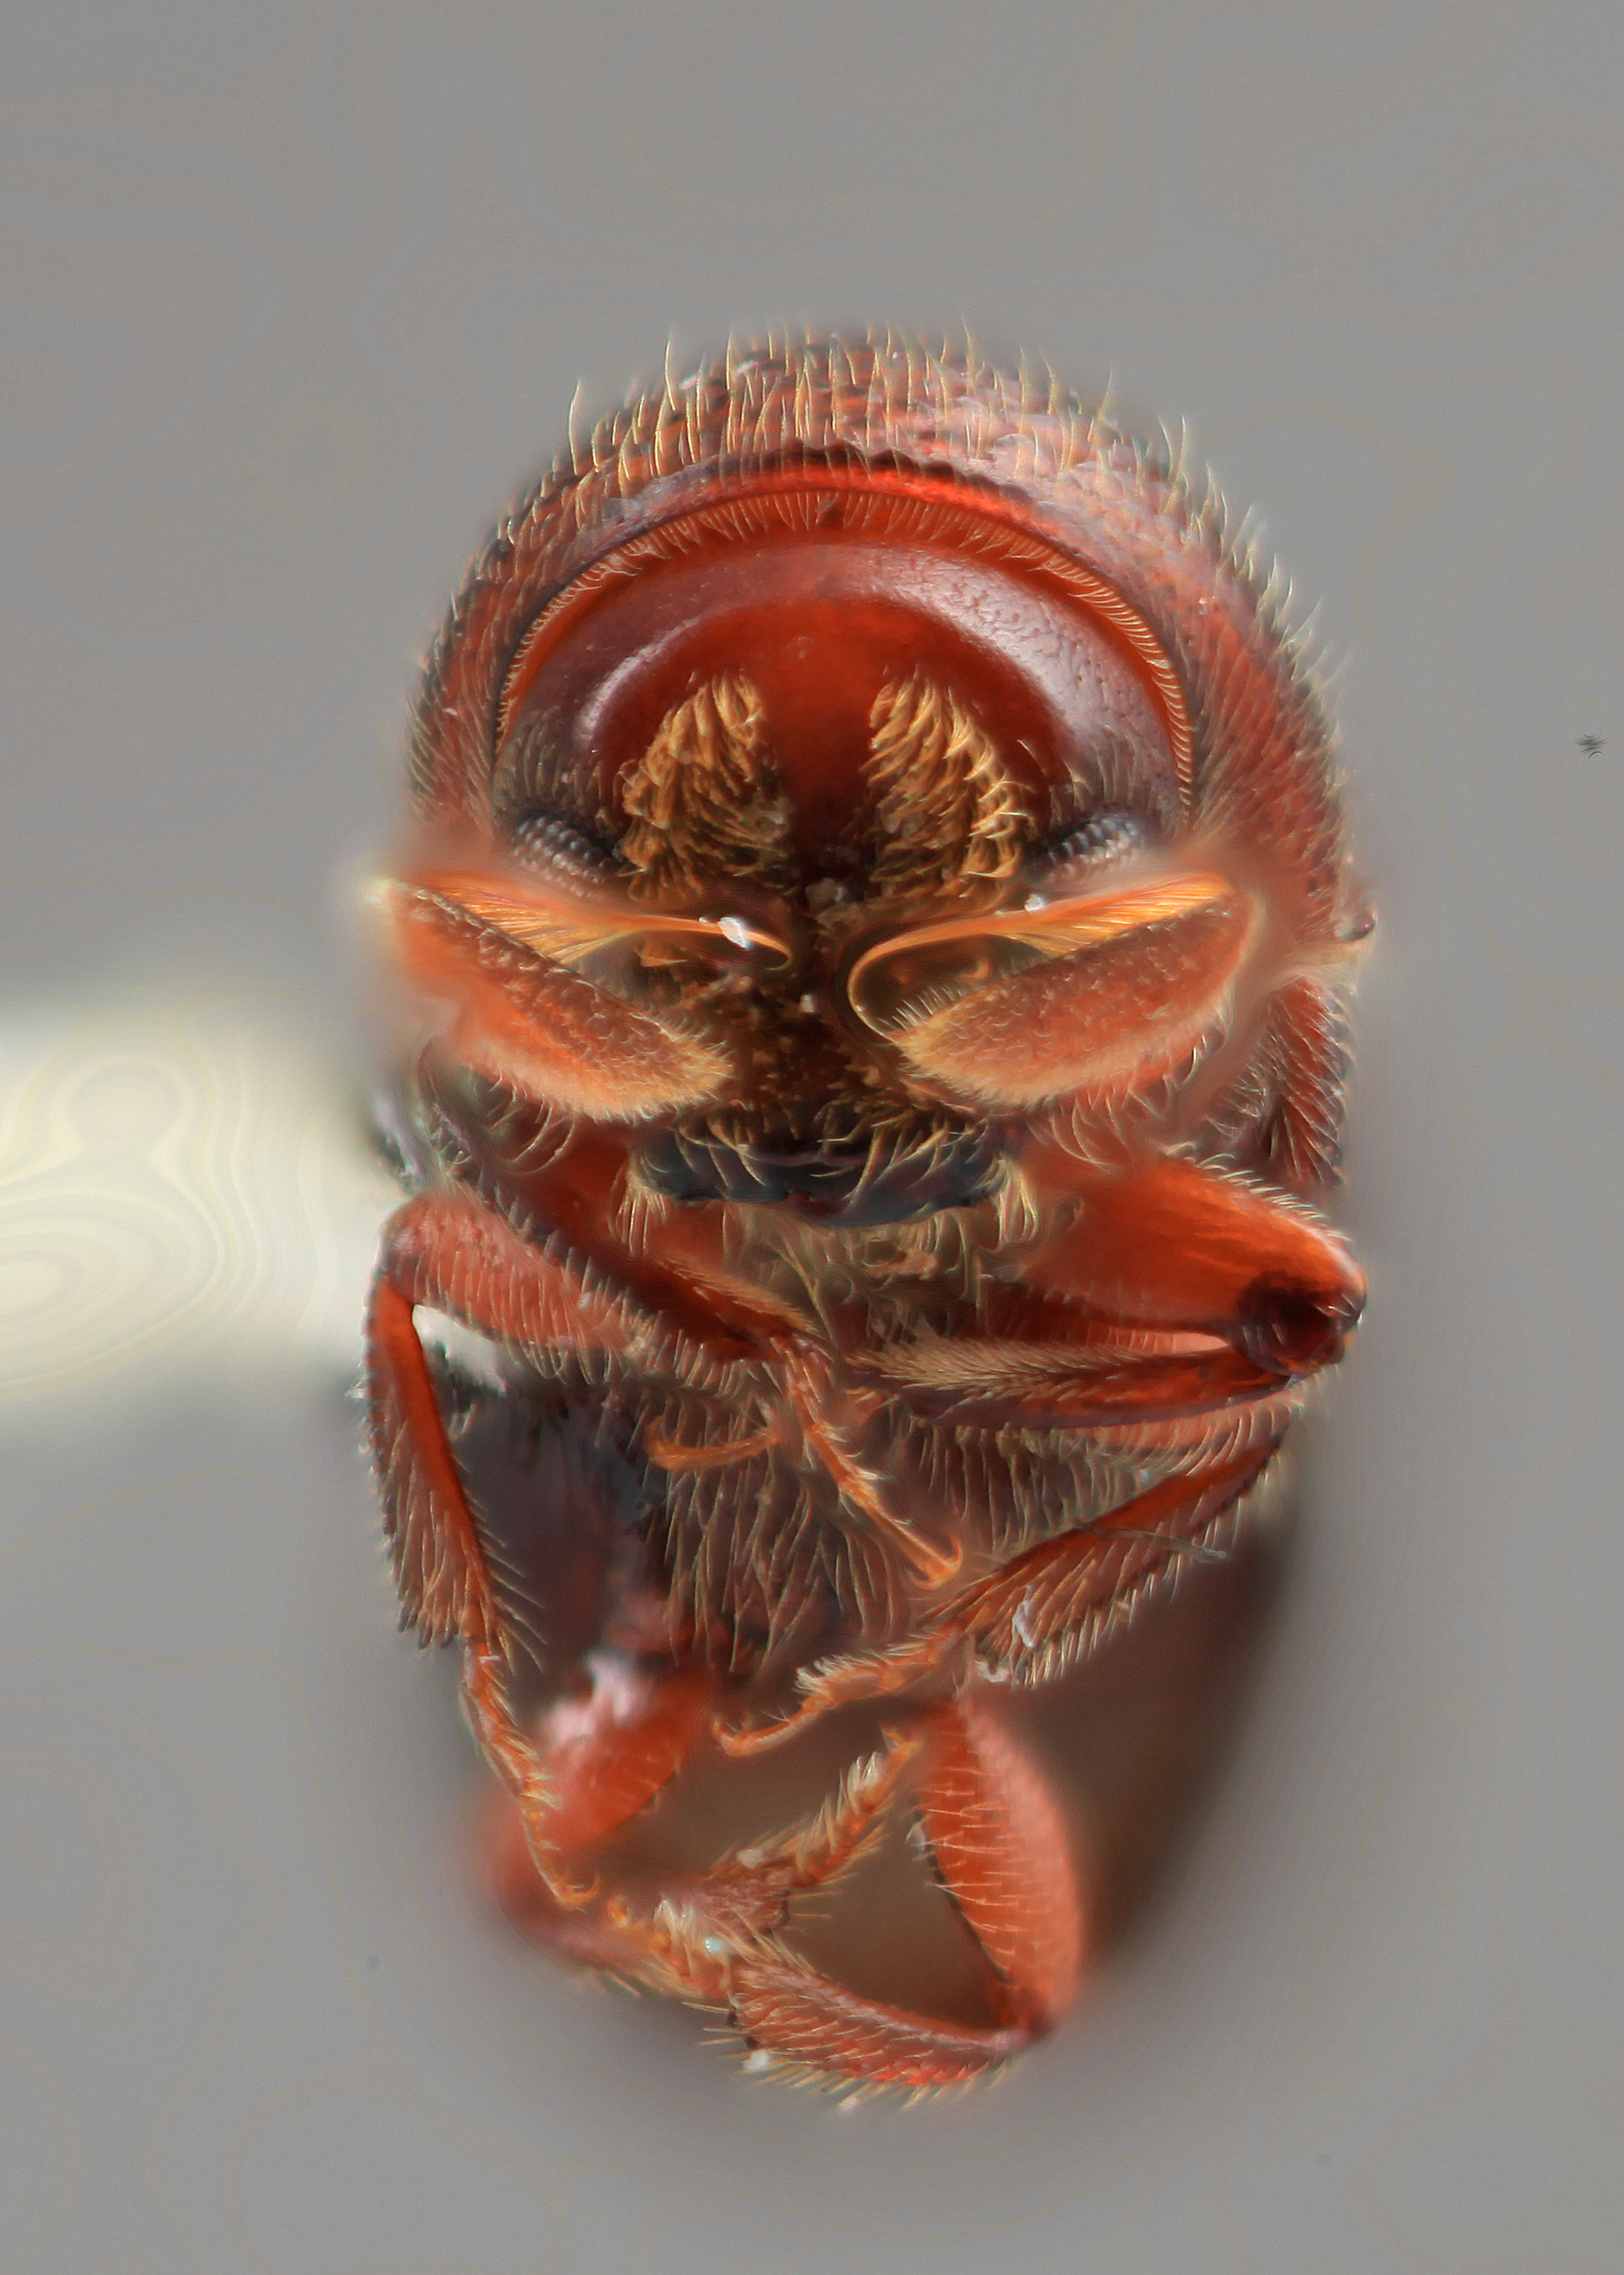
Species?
Corthylus araguensis
